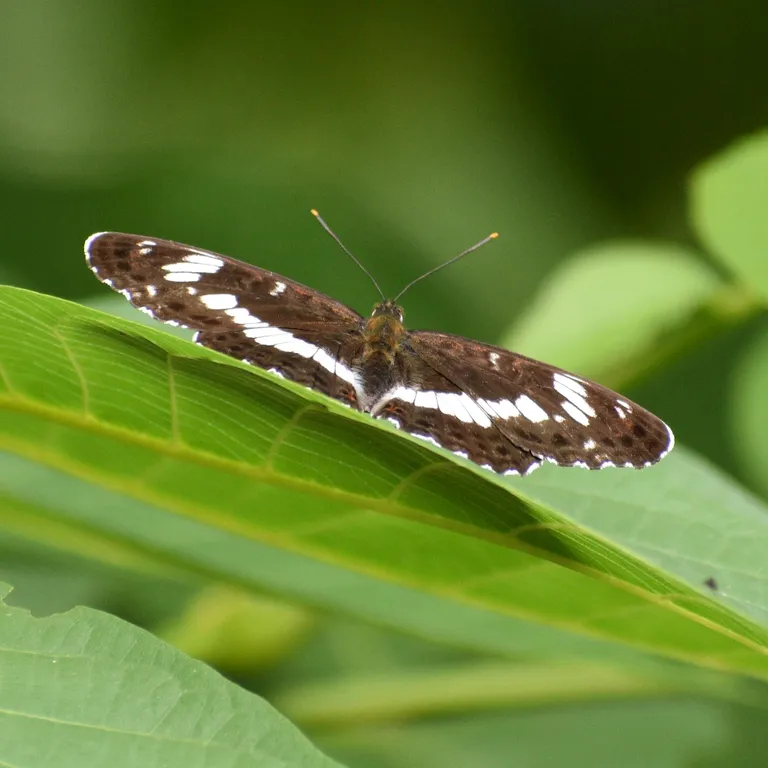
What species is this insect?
Limenitis camilla (also Ladoga camilla)
